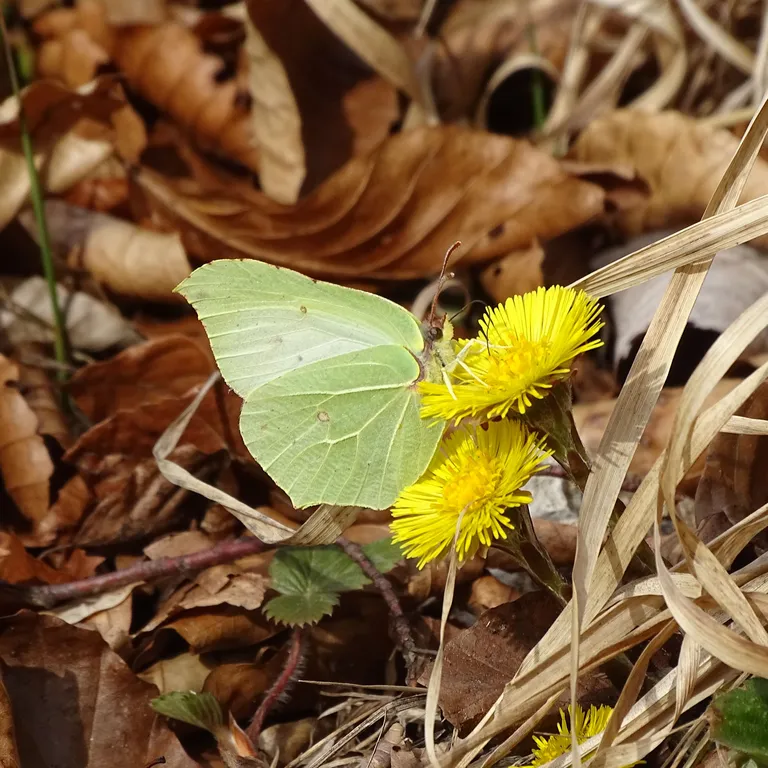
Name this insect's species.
Gonepteryx rhamni
